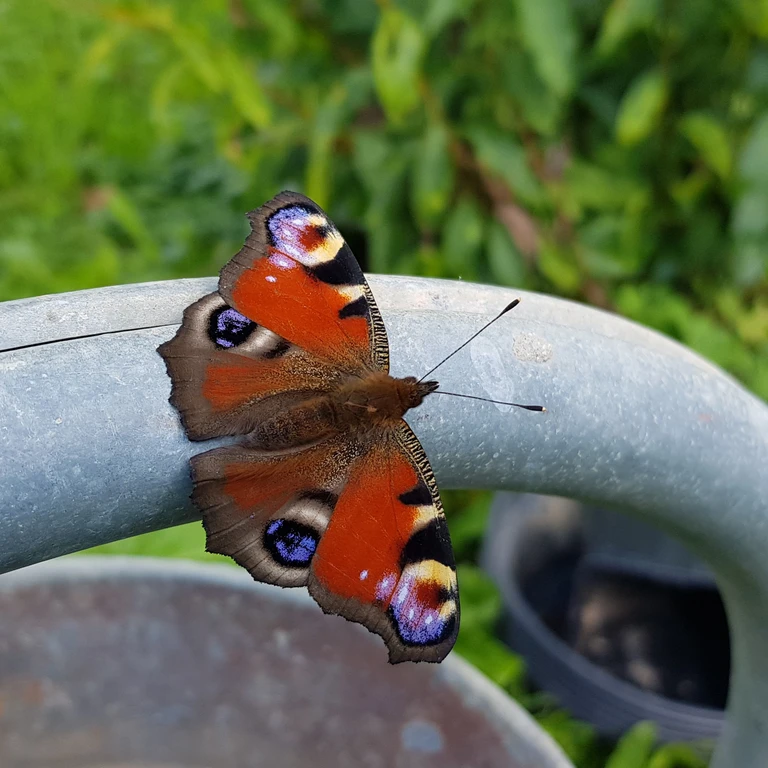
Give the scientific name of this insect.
Aglais io
